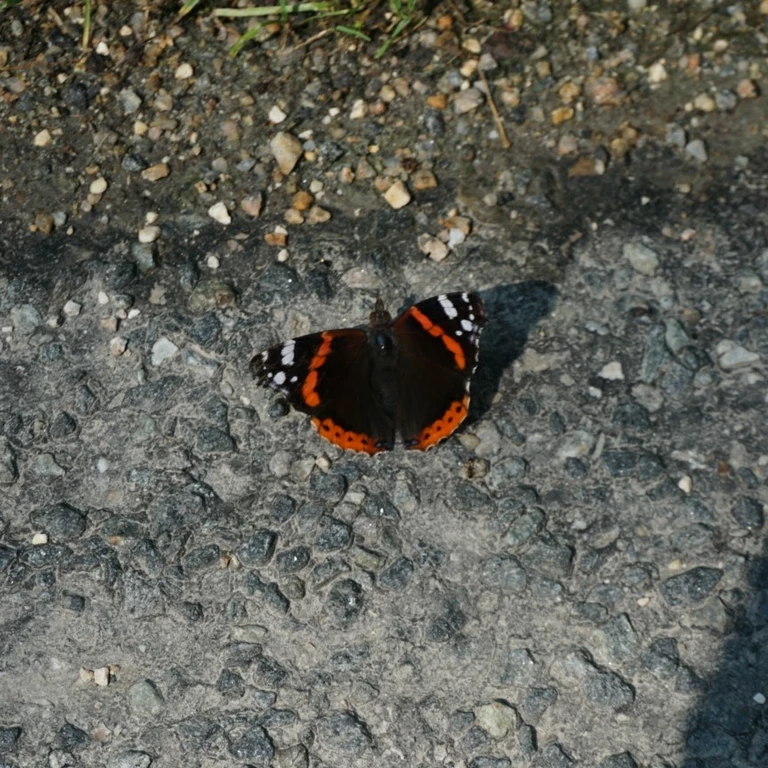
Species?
Vanessa atalanta
